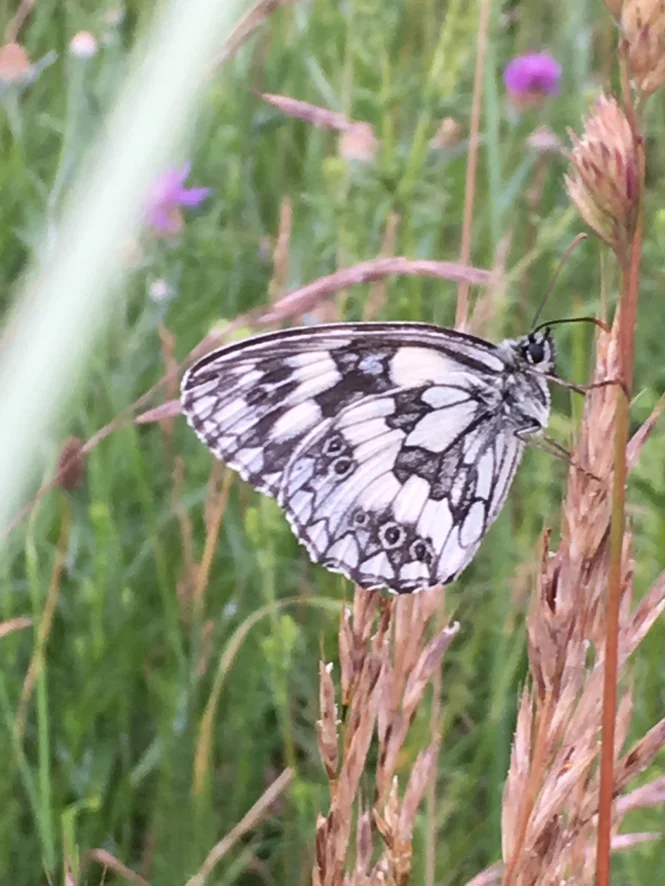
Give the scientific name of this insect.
Melanargia galathea
